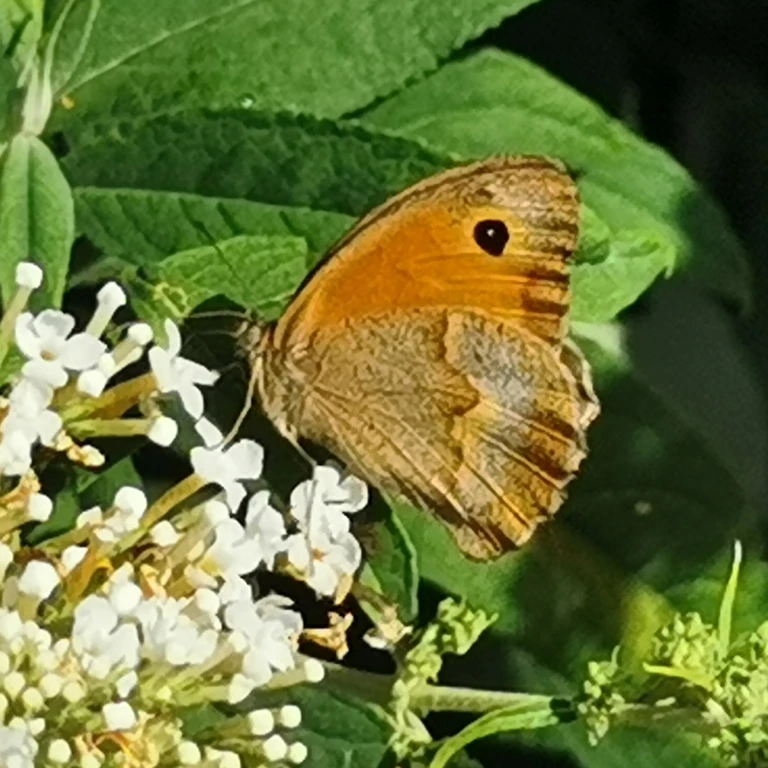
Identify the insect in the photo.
Maniola jurtina
